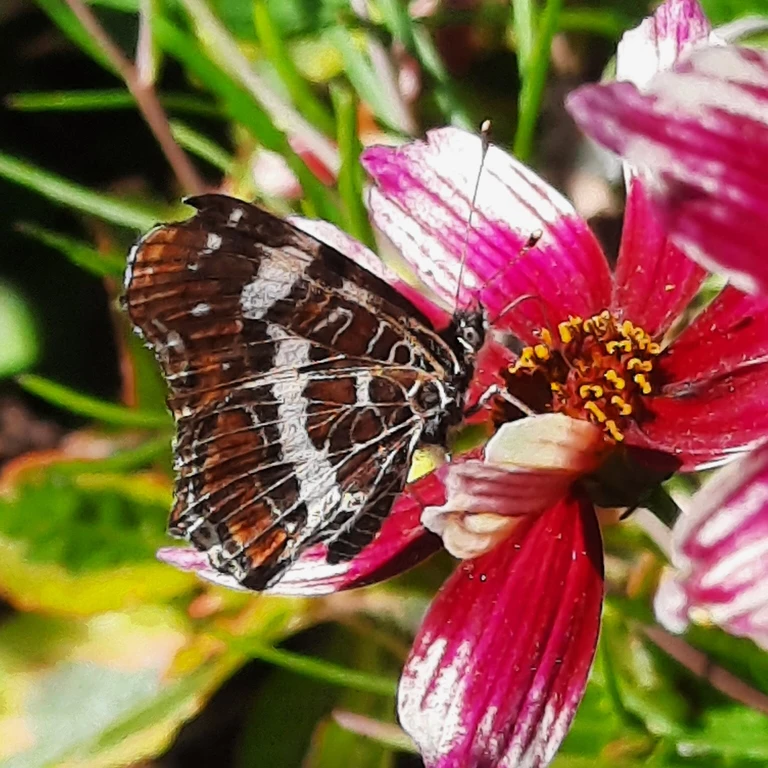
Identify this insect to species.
Araschnia levana
